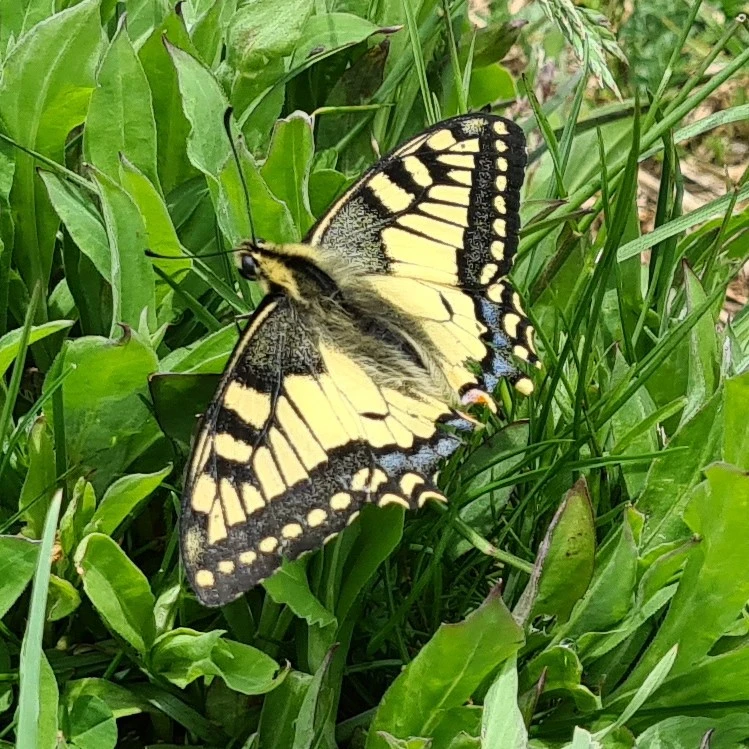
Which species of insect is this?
Papilio machaon
